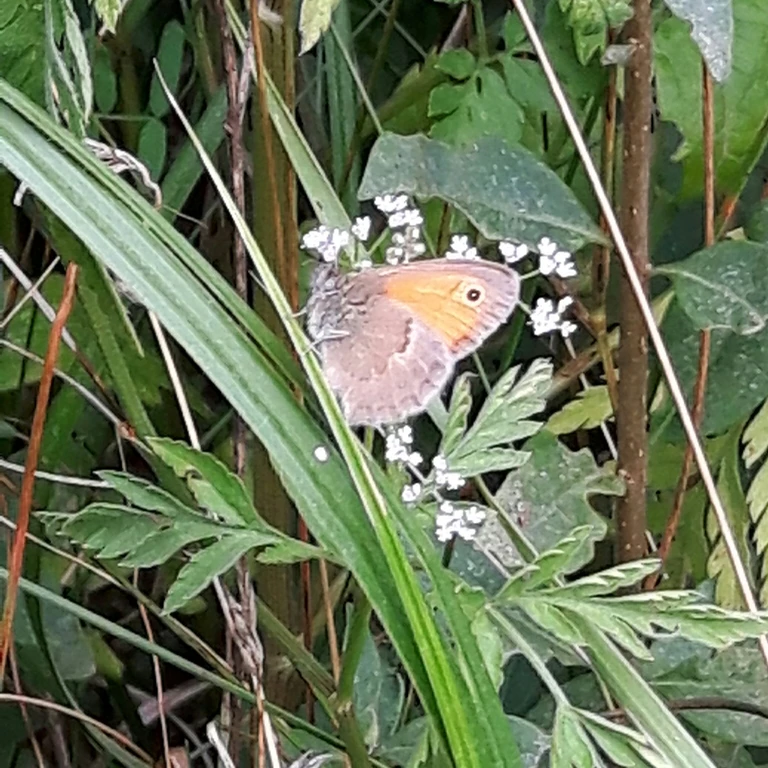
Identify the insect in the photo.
Coenonympha pamphilus
